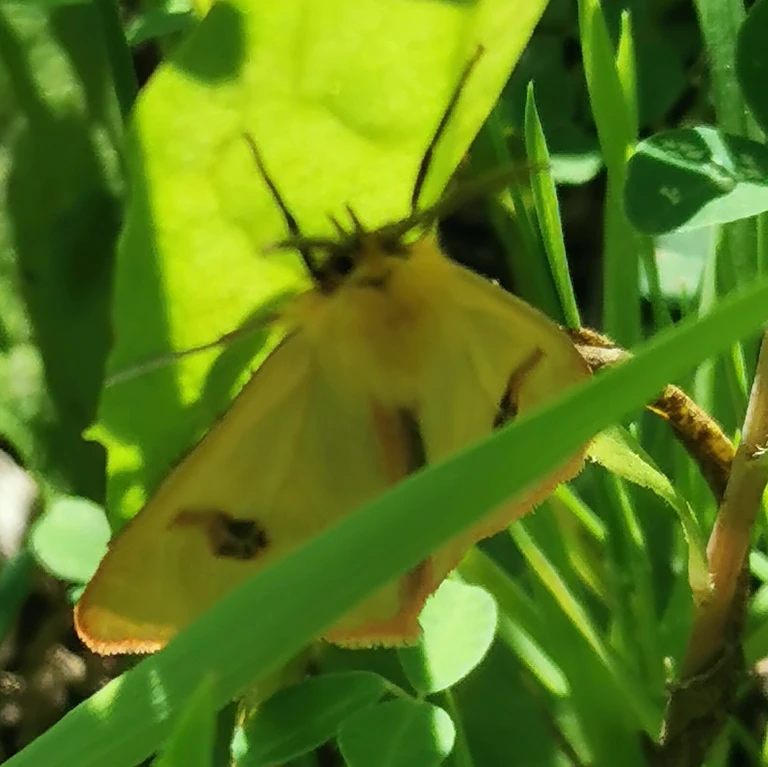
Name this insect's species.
Diacrisia sannio
